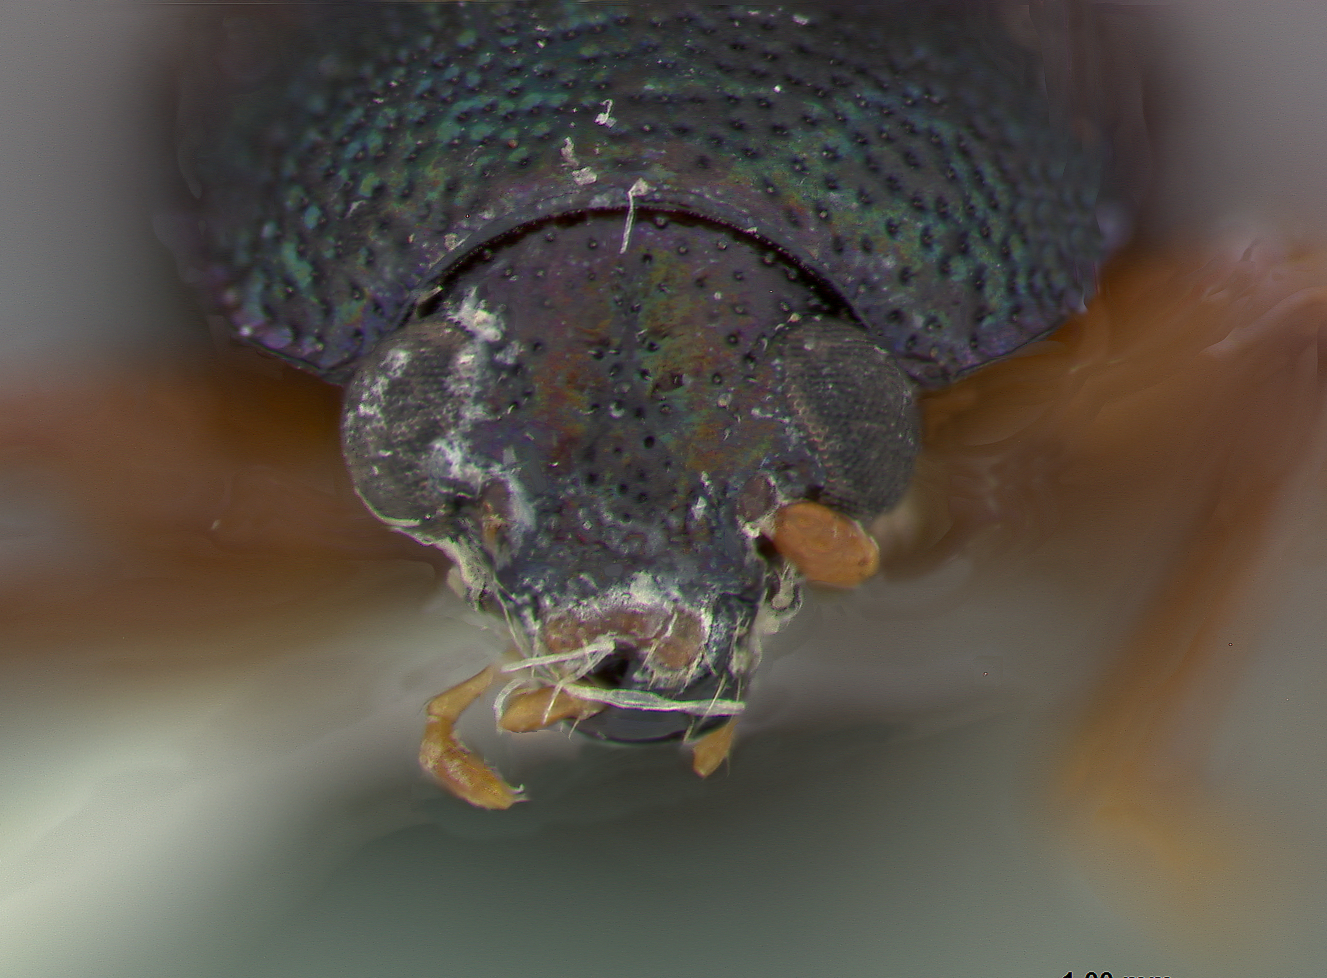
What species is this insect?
Colaspis purpurea
